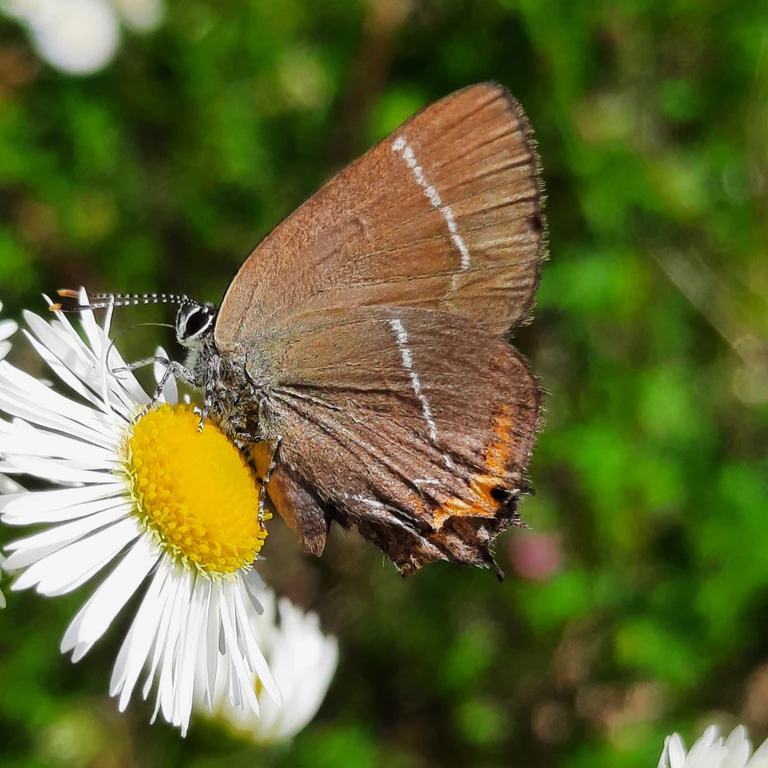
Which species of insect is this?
Satyrium w-album
